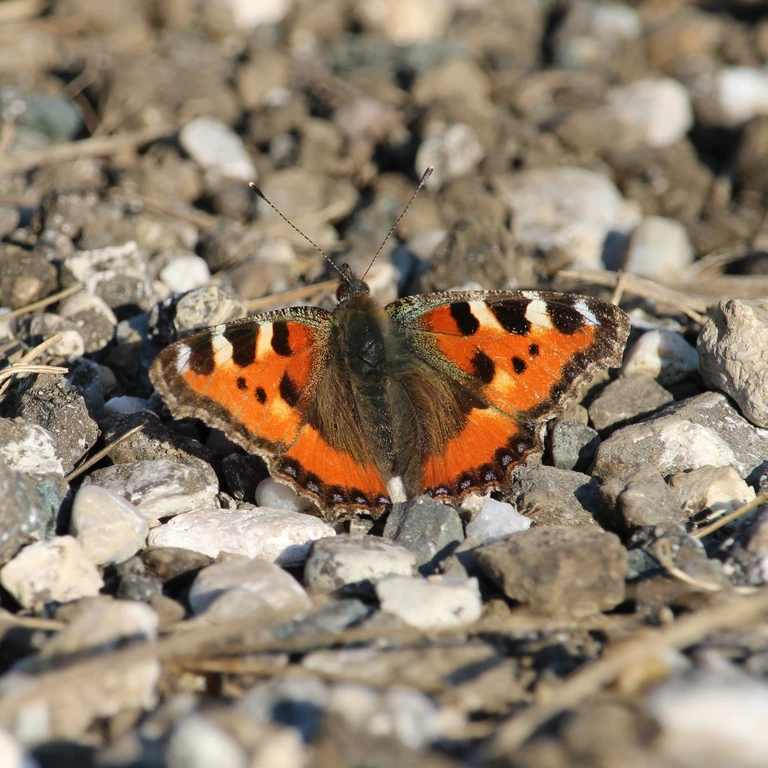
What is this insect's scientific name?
Aglais urticae
